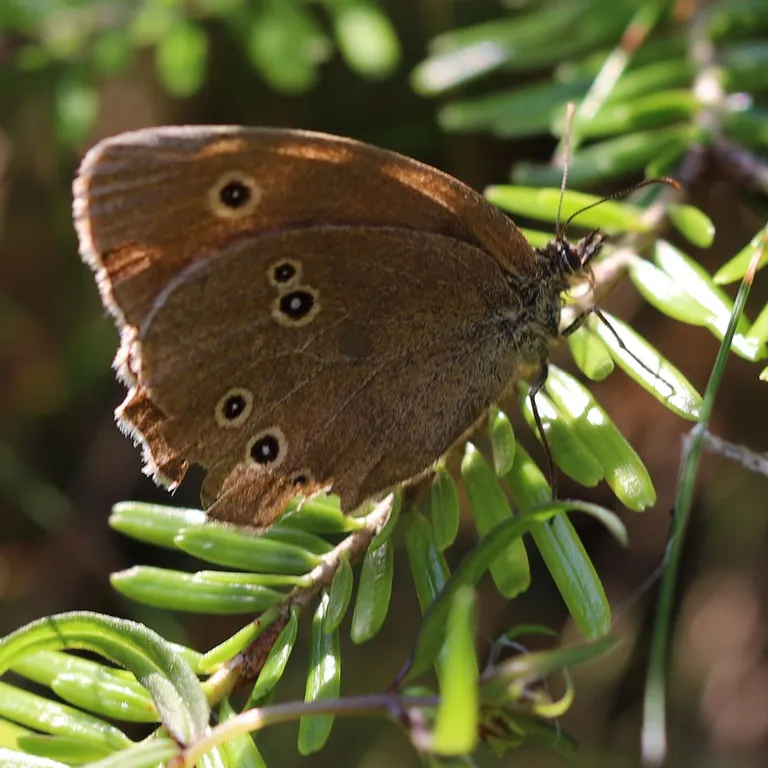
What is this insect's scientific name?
Aphantopus hyperantus
